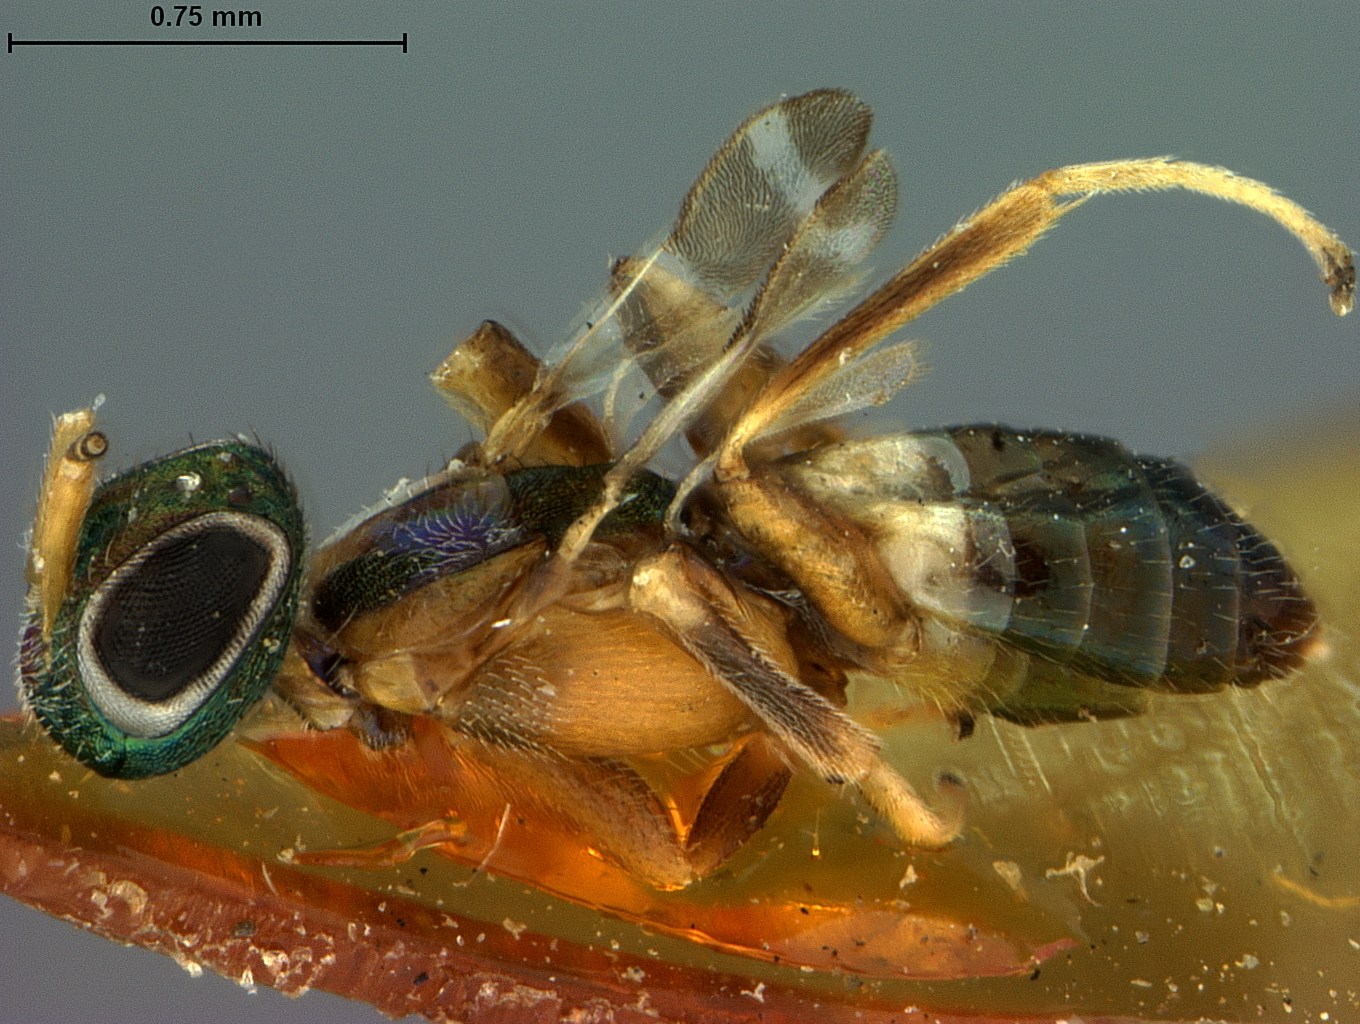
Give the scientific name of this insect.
Anastatus gastropachae
